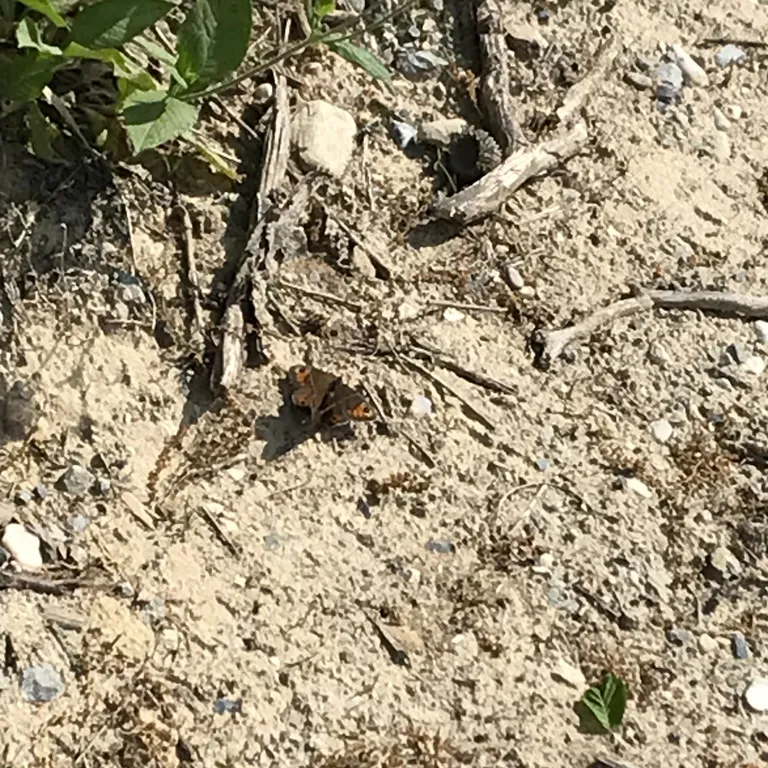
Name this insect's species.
Lasiommata maera (also Pararge maera)
